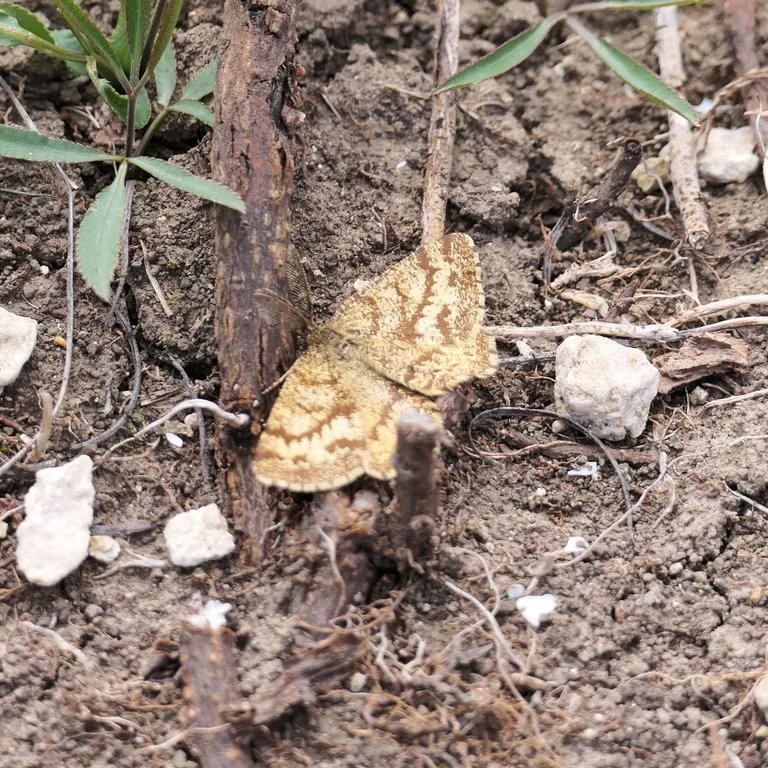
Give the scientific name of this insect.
Ematurga atomaria
